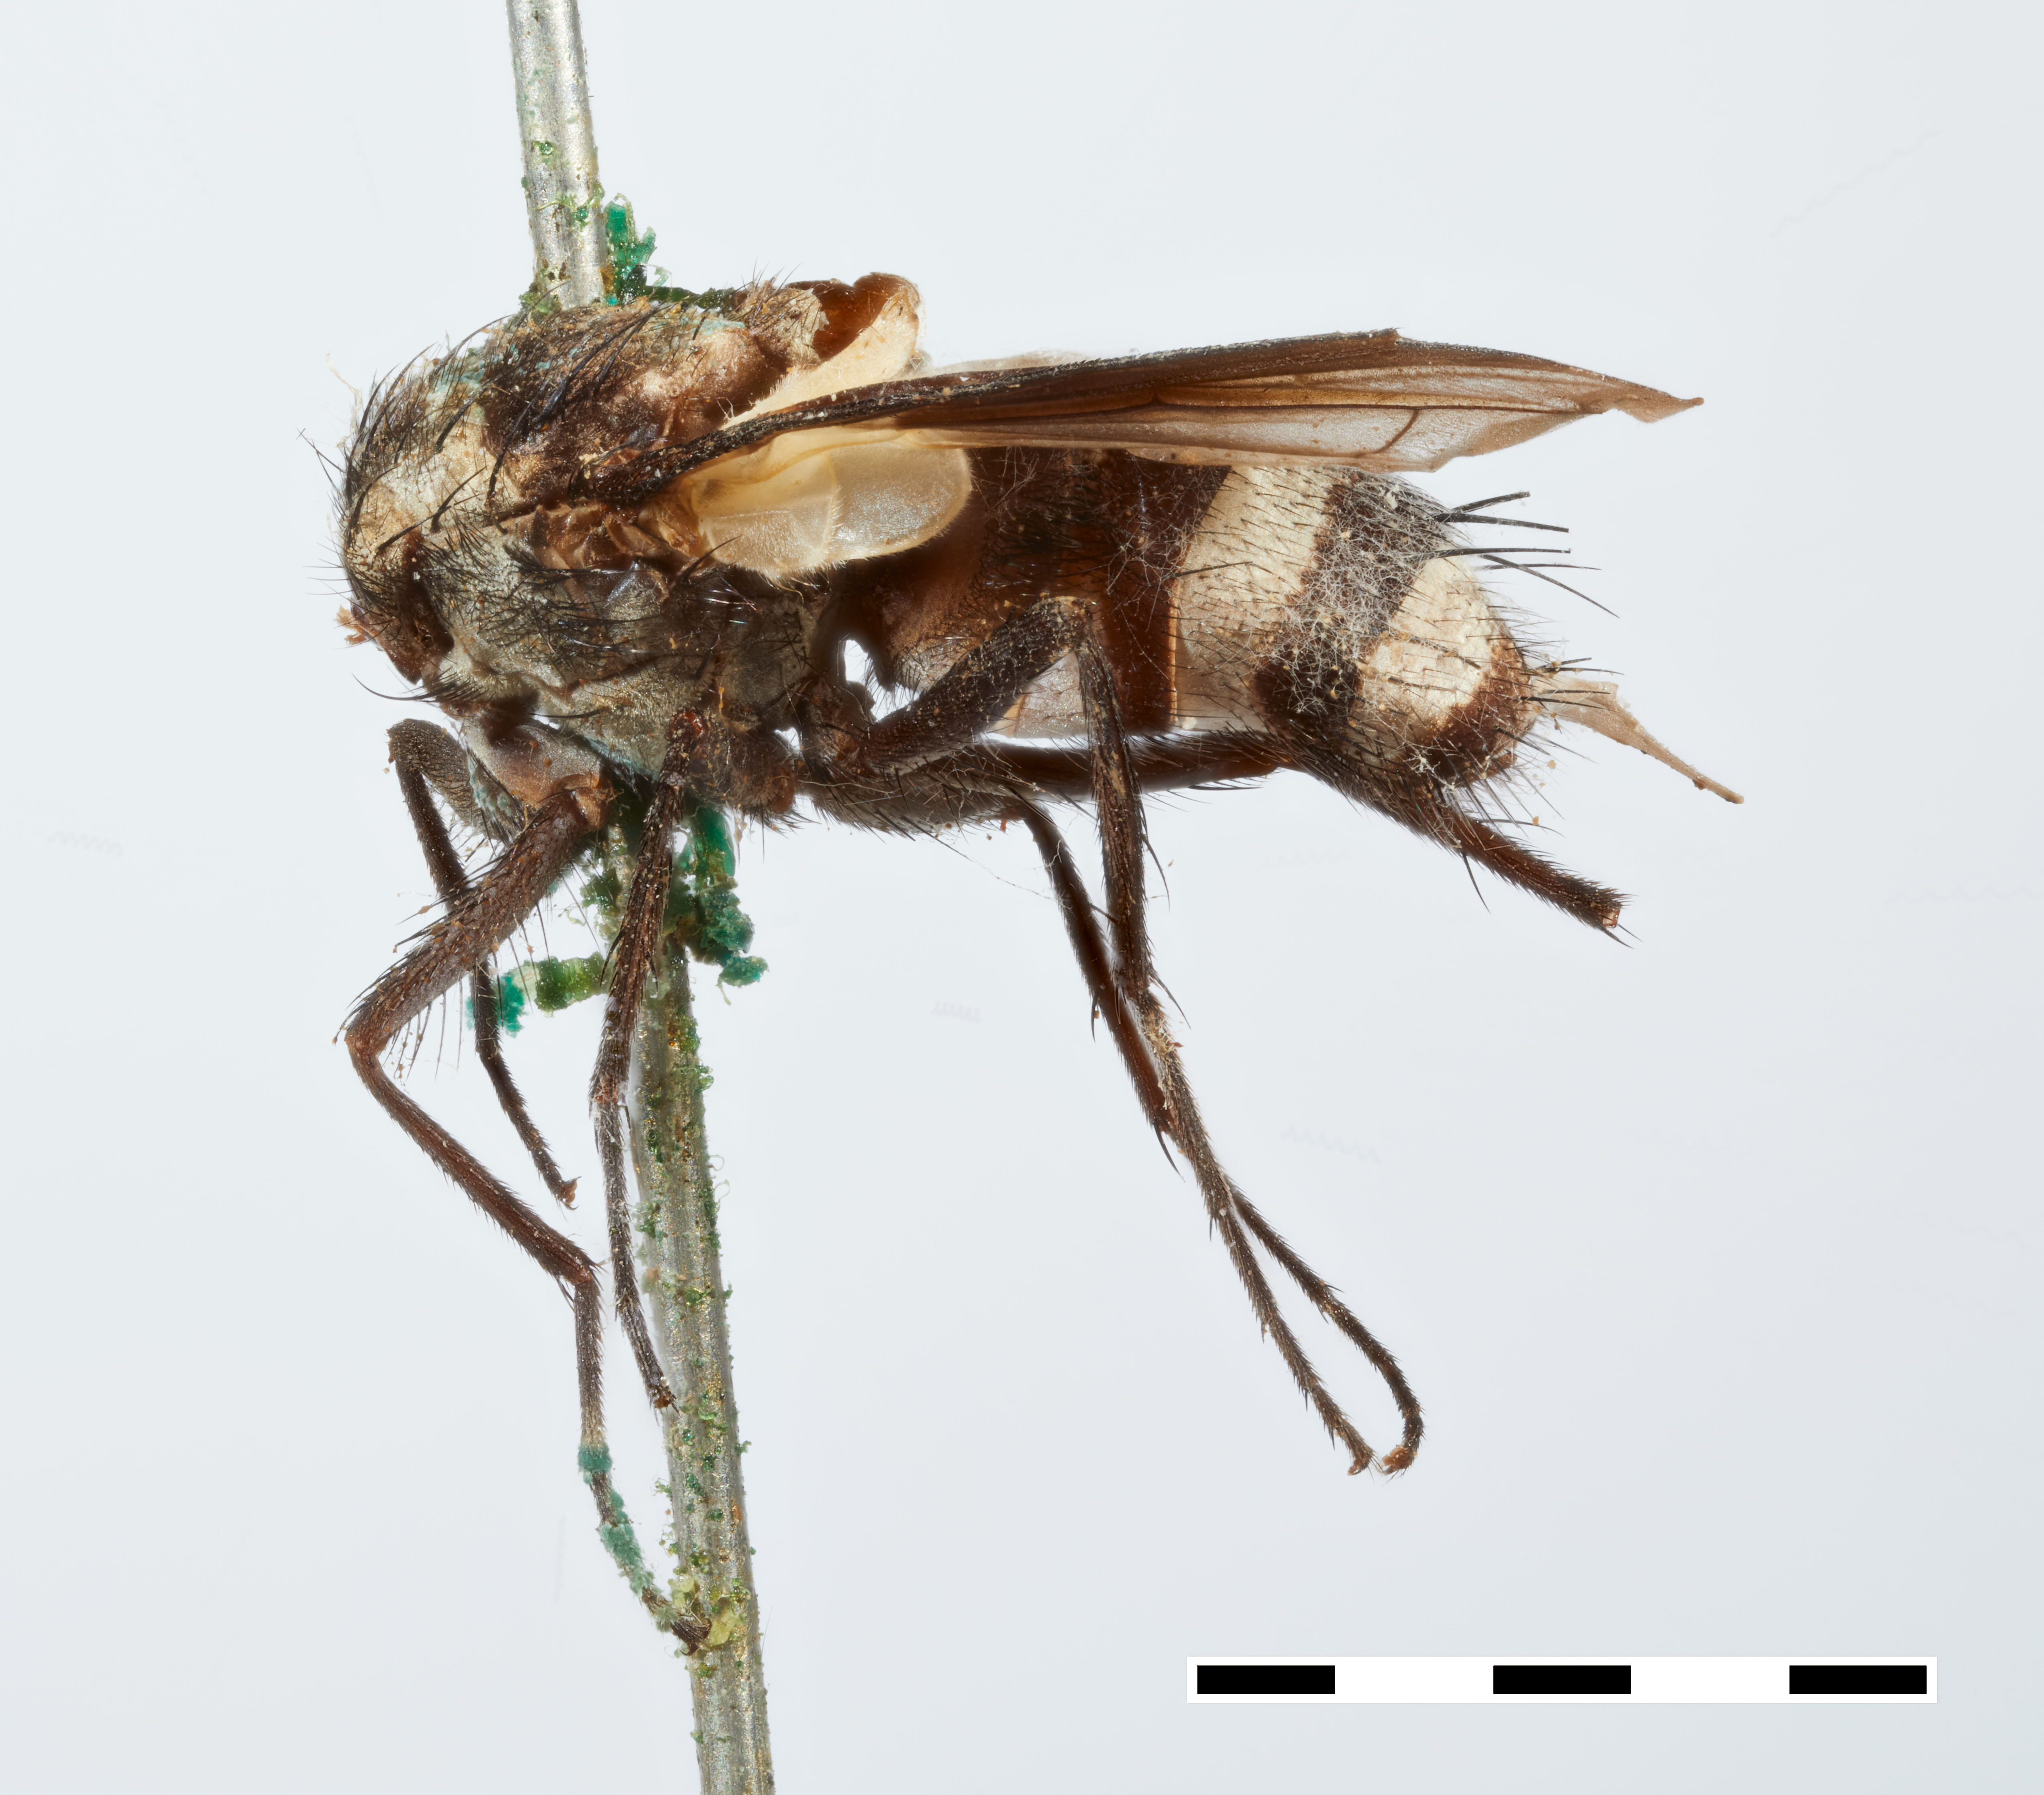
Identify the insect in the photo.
Trichostylum fasciatum
